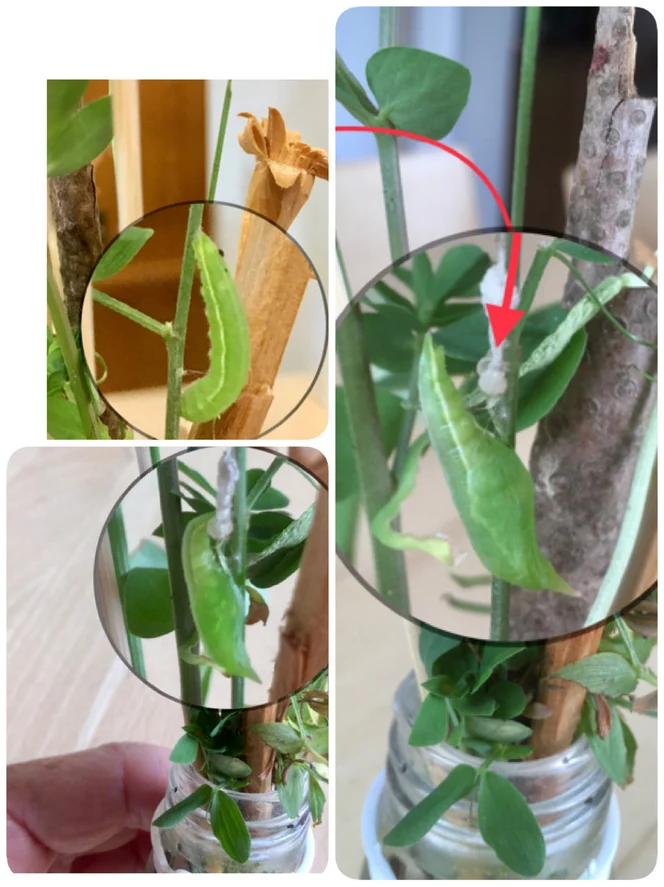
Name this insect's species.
Leptidea sinapis/juvernica
